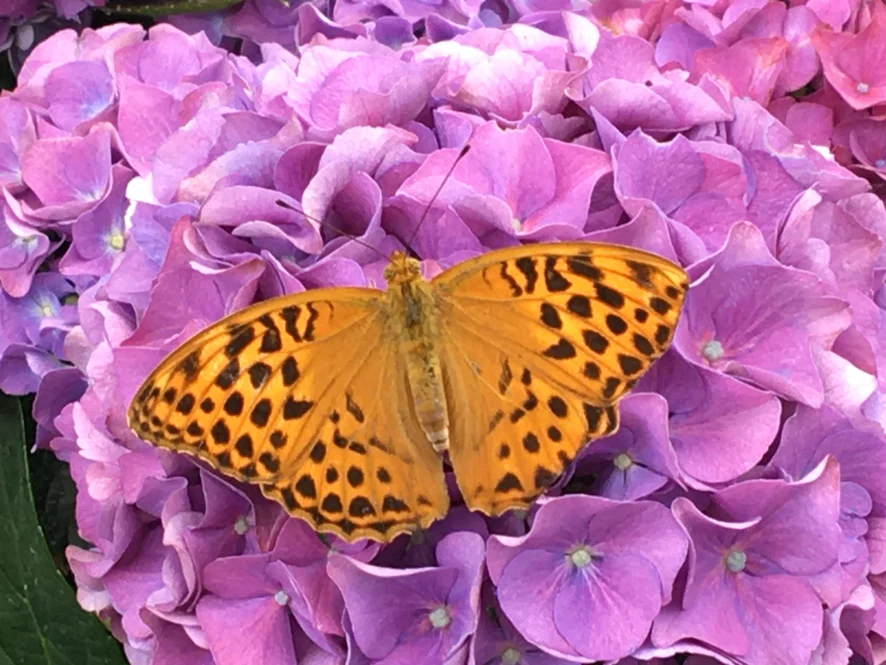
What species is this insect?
Argynnis paphia
